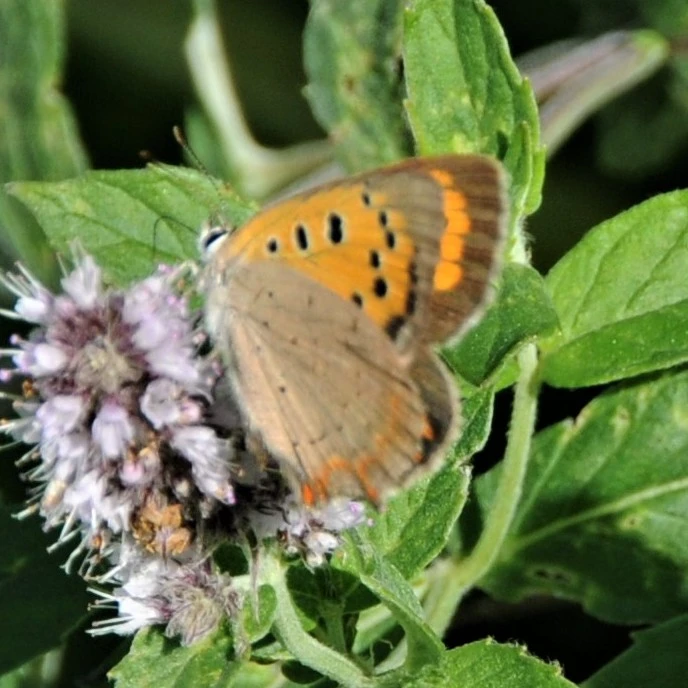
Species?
Lycaena phlaeas
